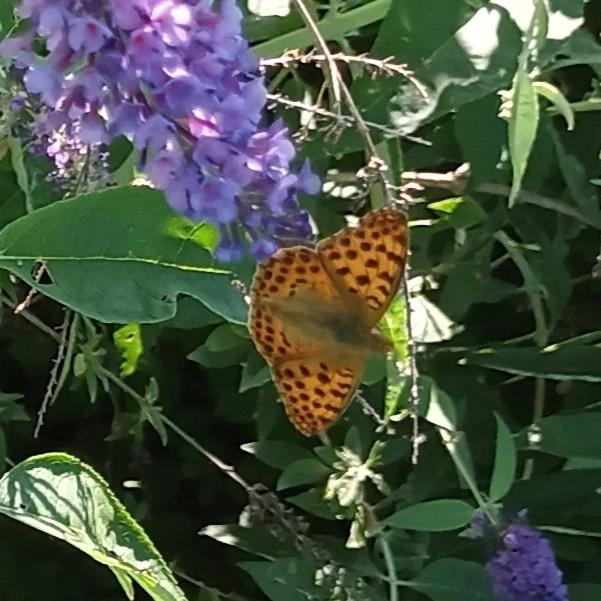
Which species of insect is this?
Issoria lathonia
